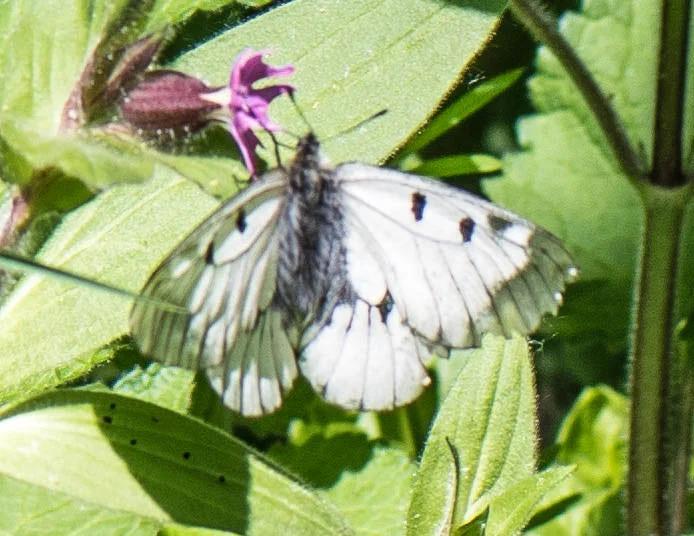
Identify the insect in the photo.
Parnassius mnemosyne
